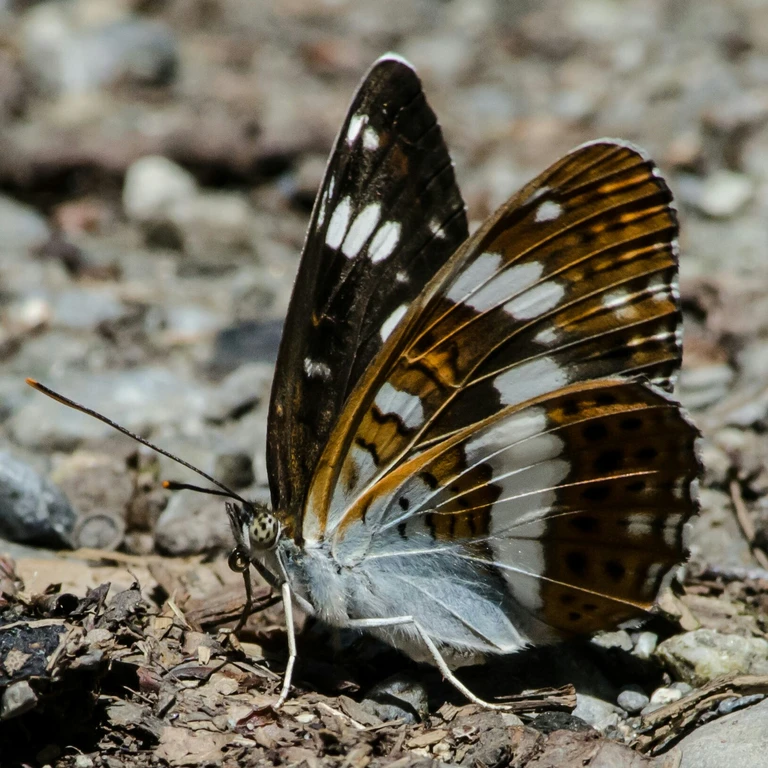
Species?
Limenitis camilla (also Ladoga camilla)
